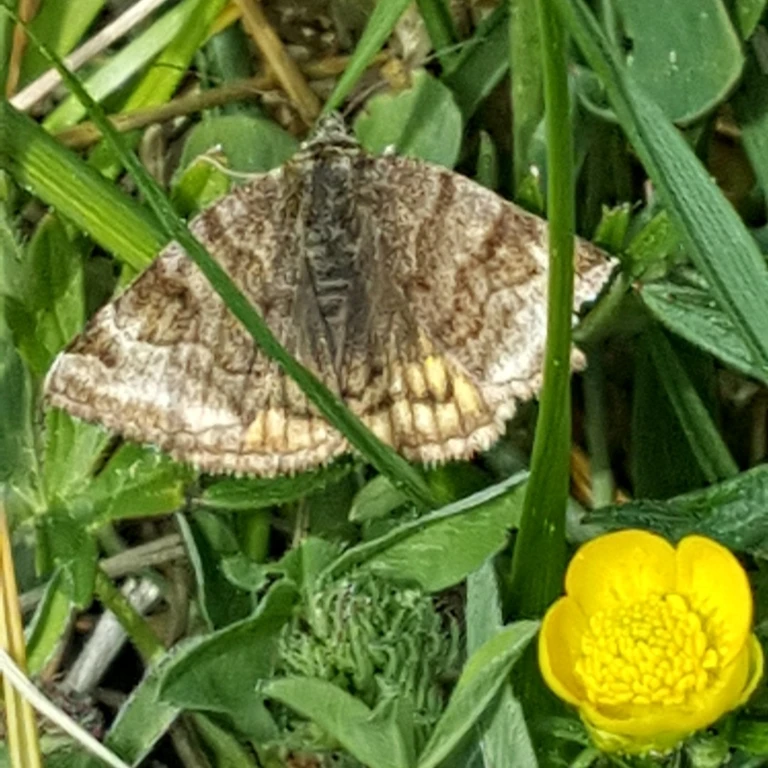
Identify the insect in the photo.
Euclidia glyphica
